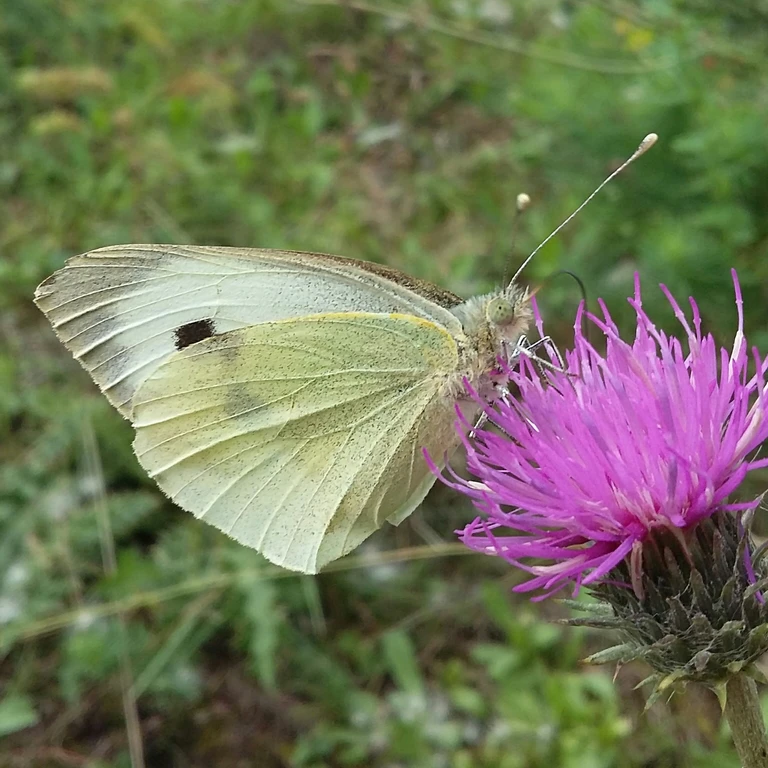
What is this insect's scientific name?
Pieris brassicae
